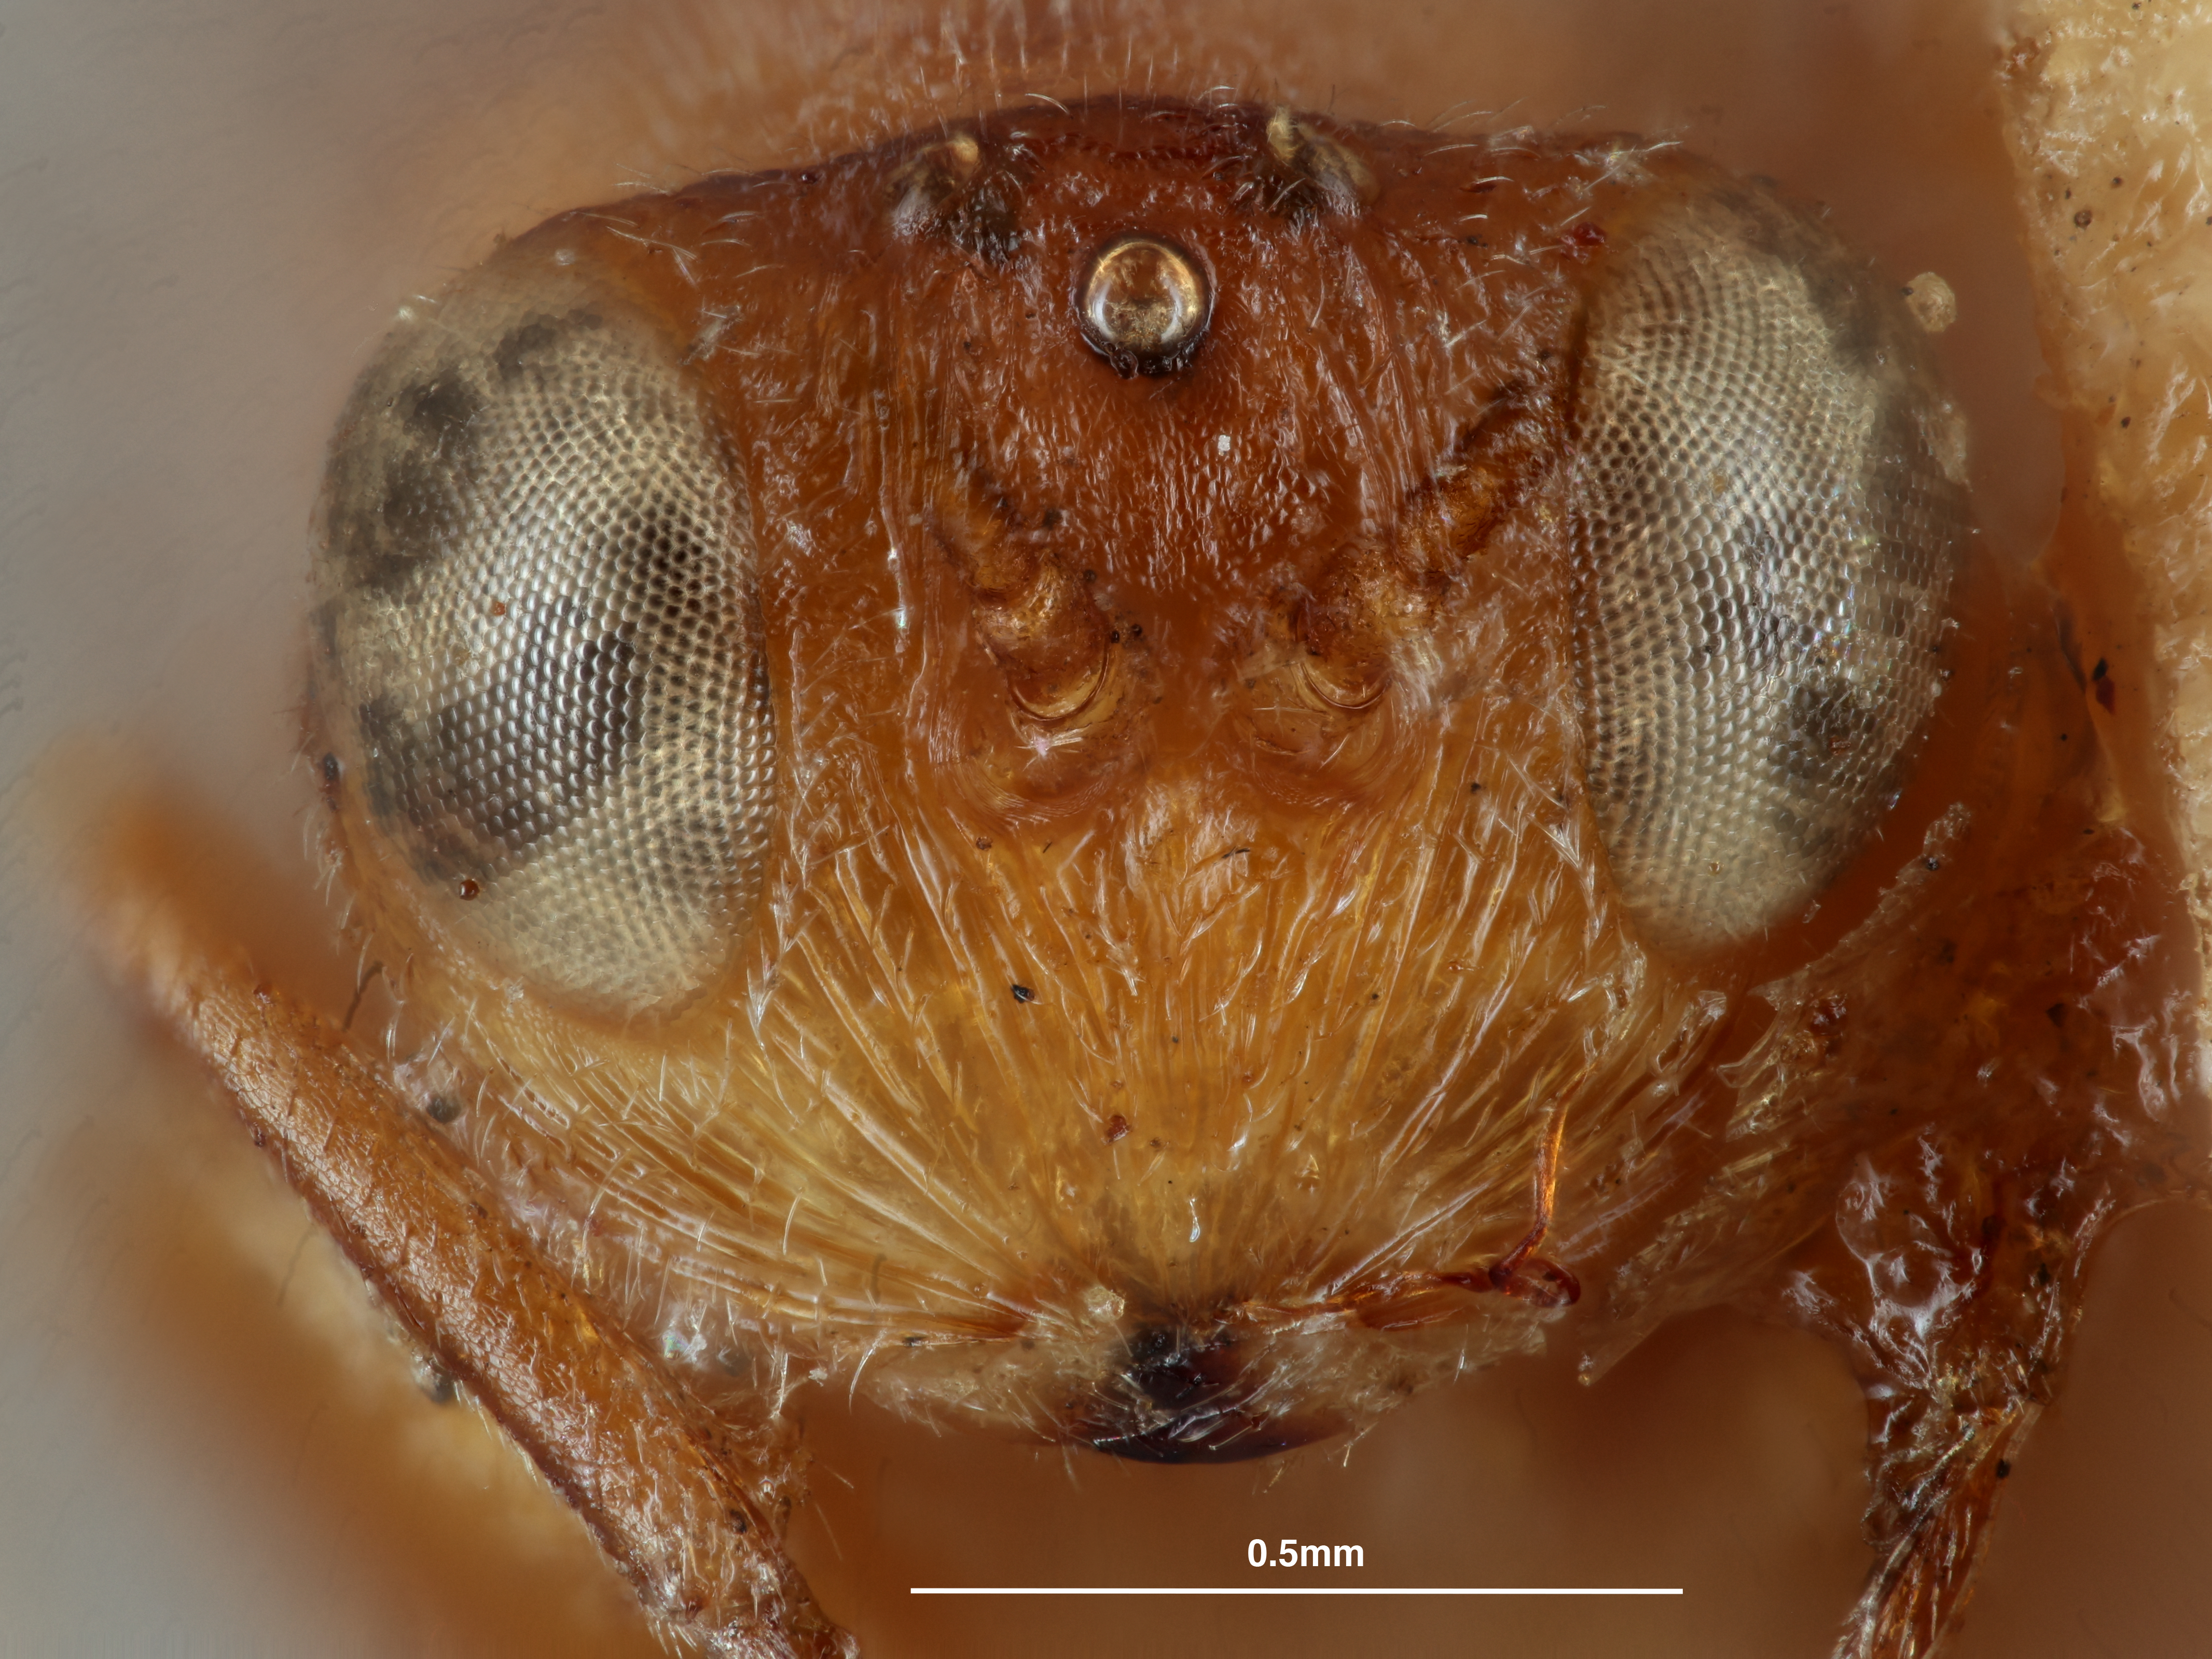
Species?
Ceroptres obtusilobae
